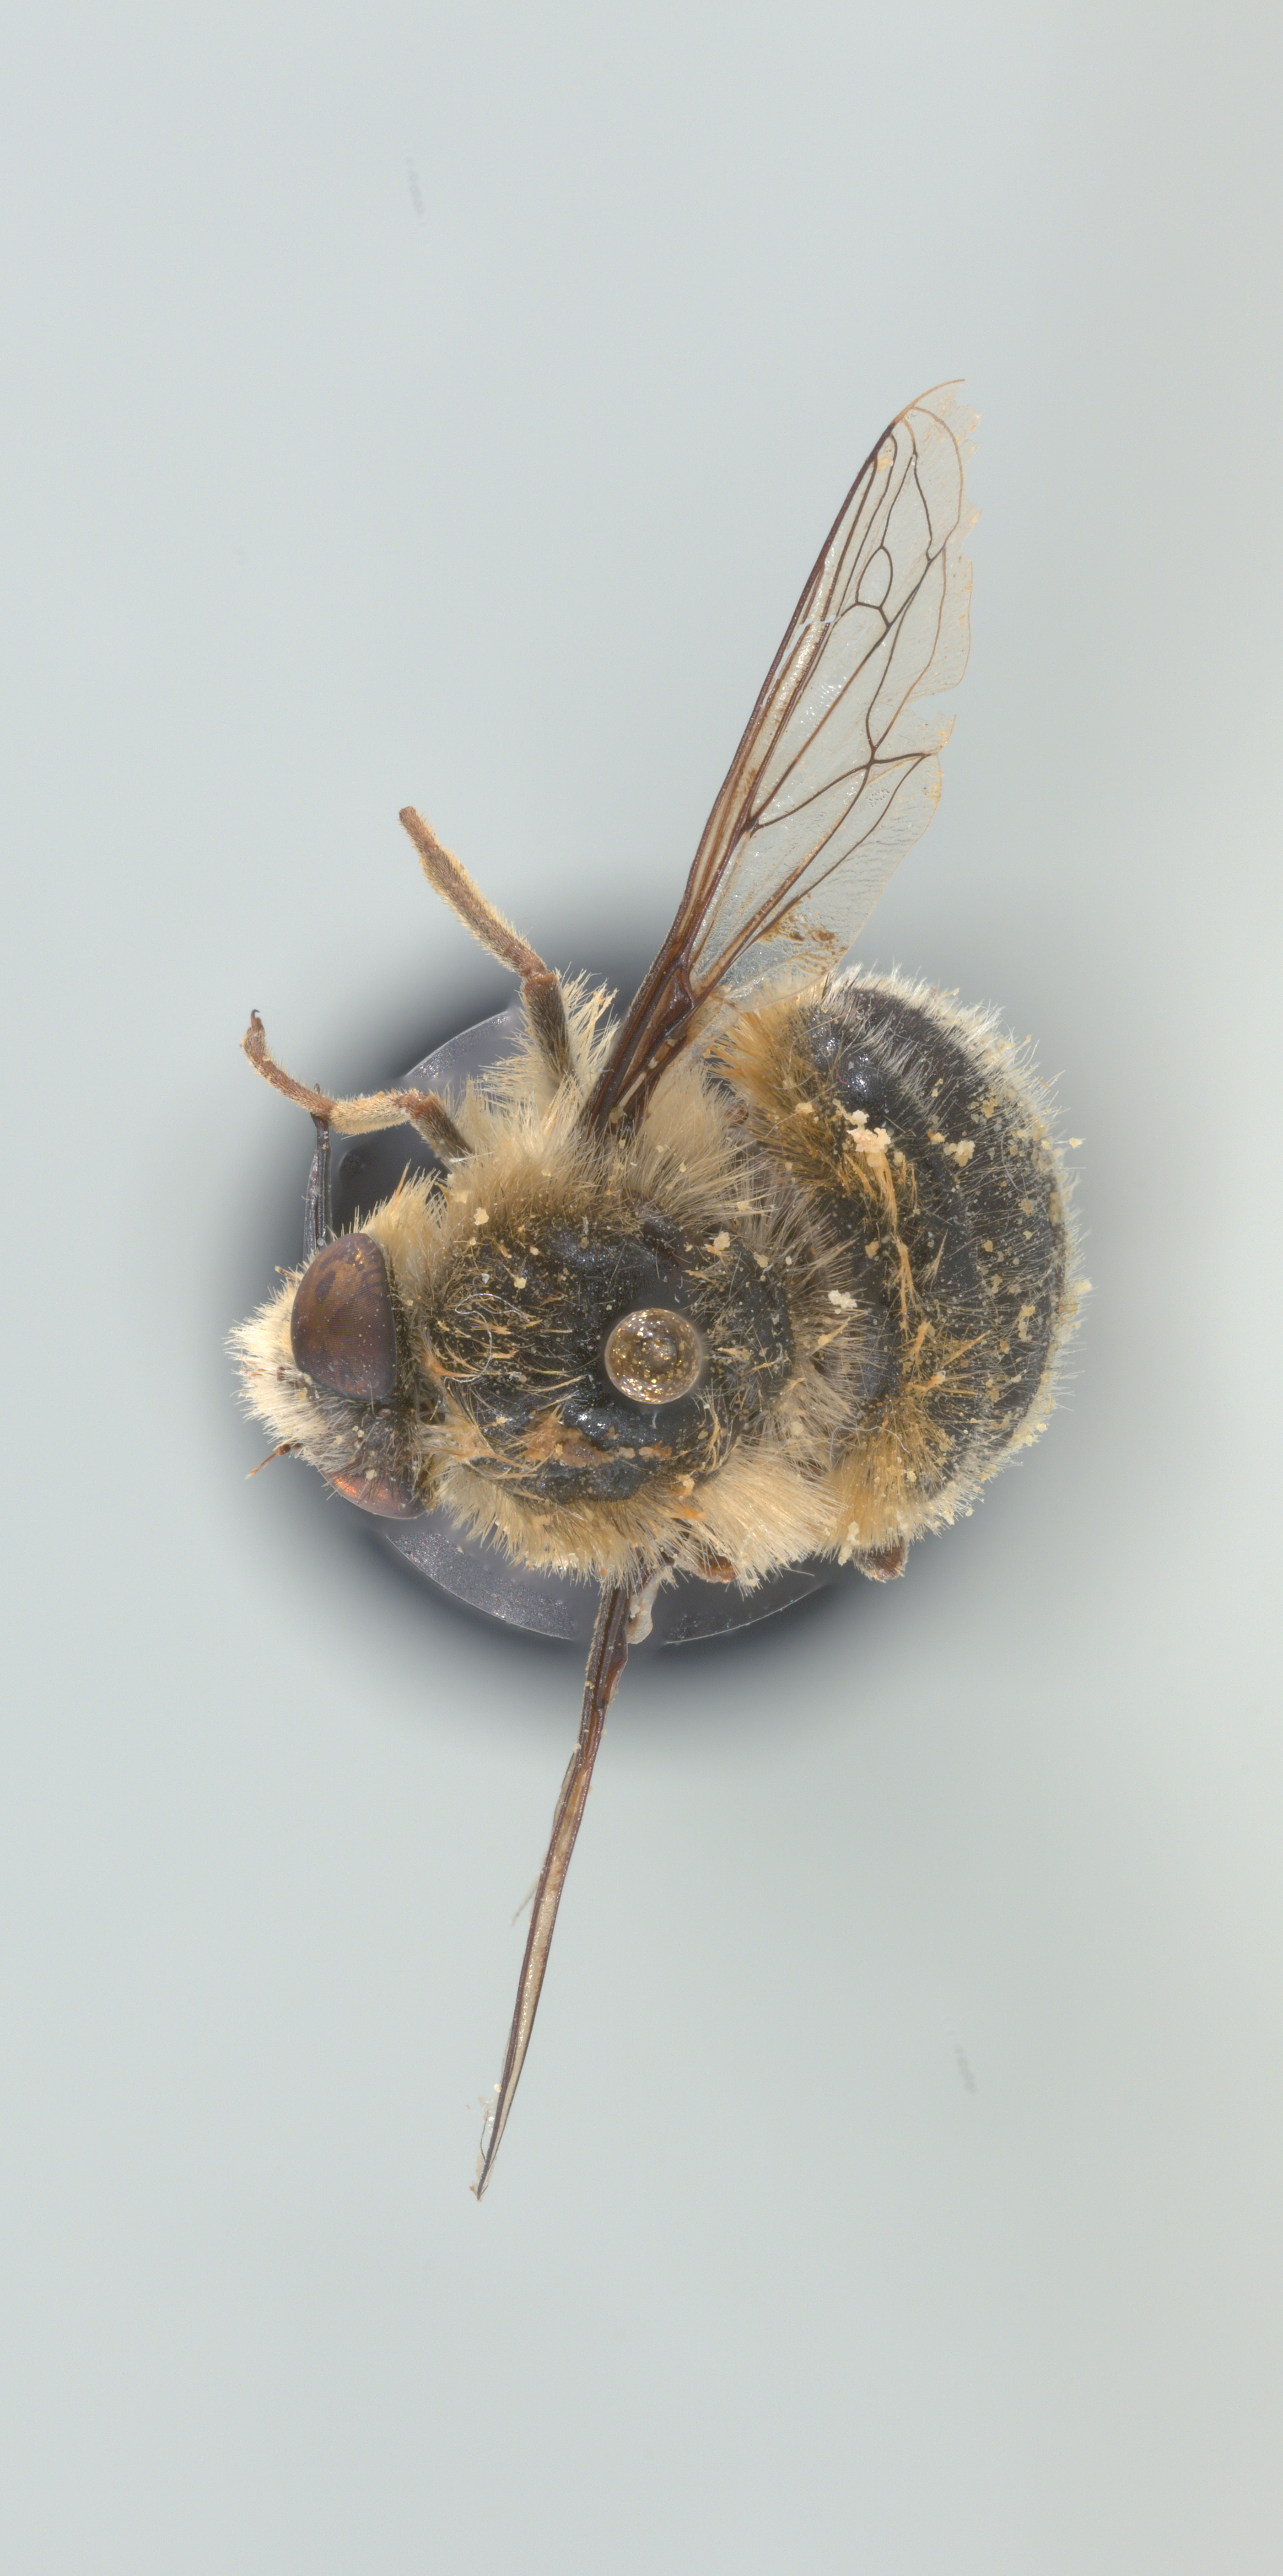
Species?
Fallenia fasciata
